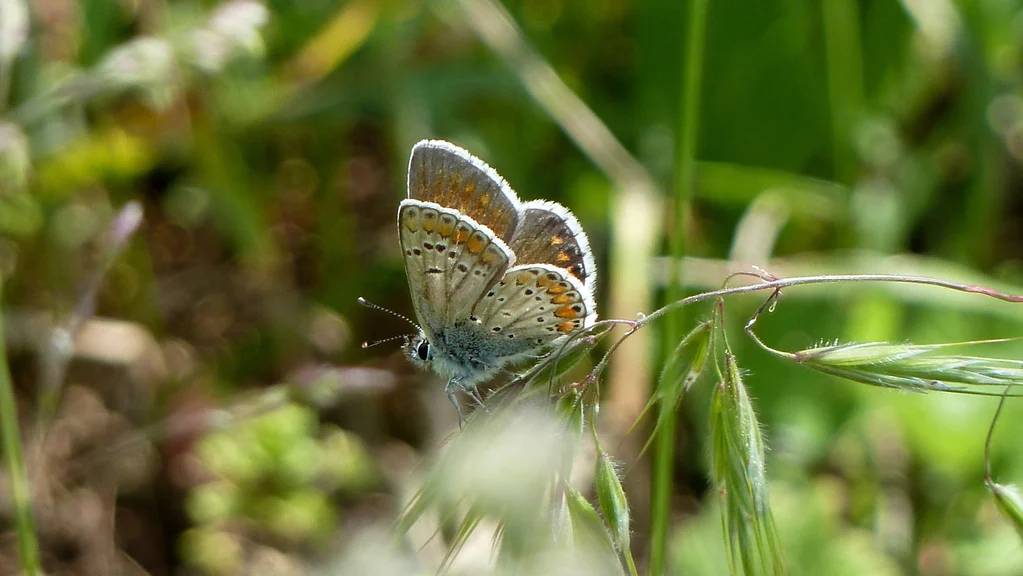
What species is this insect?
Aricia agestis/artaxerxes
